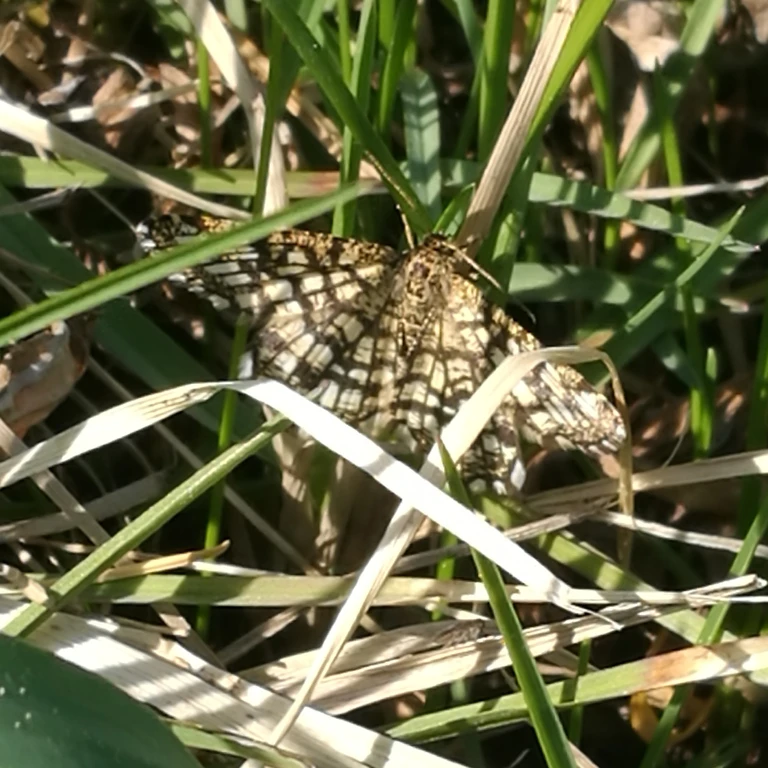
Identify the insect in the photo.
Chiasmia clathrata
